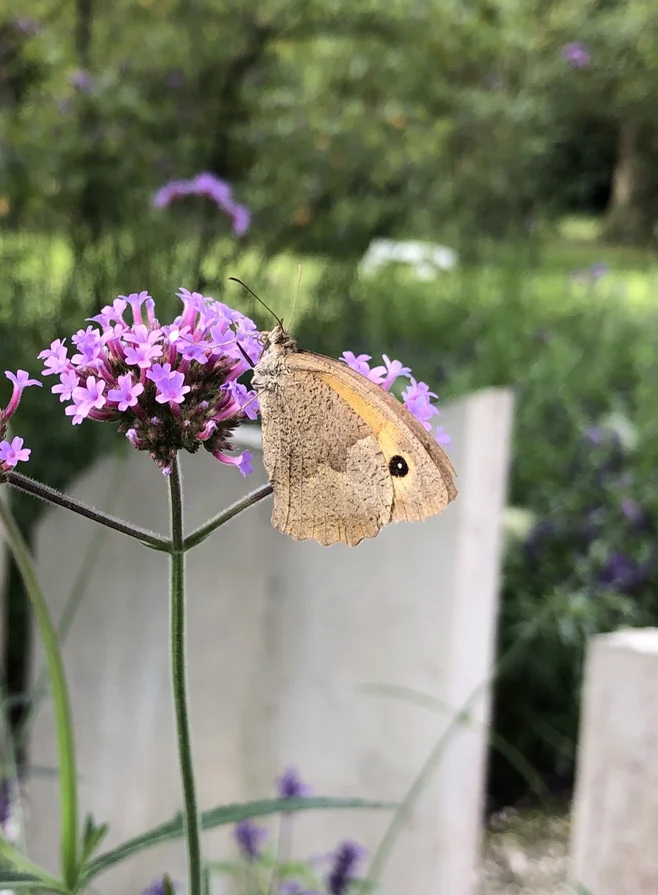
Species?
Maniola jurtina
